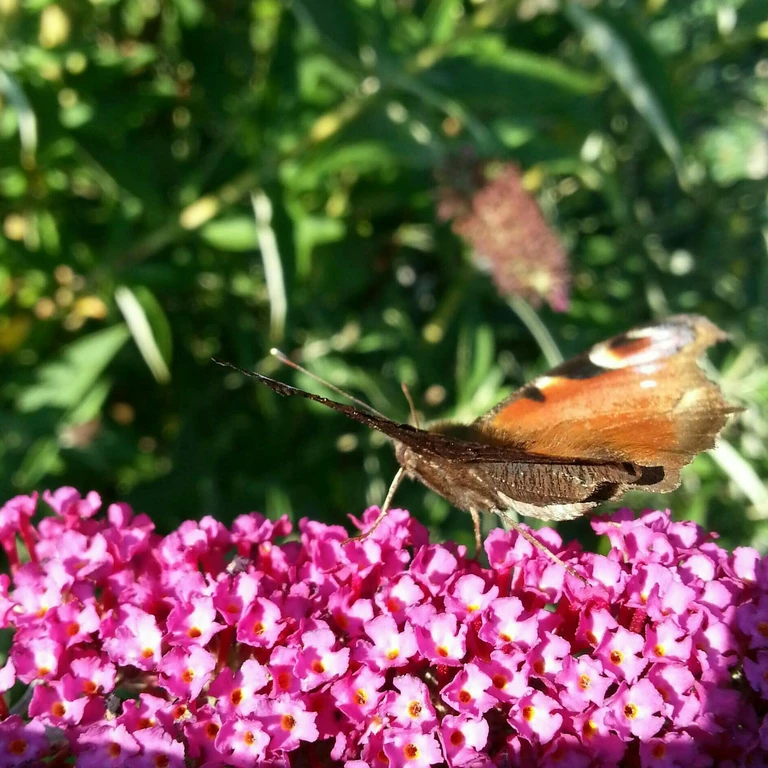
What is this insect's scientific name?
Aglais io
